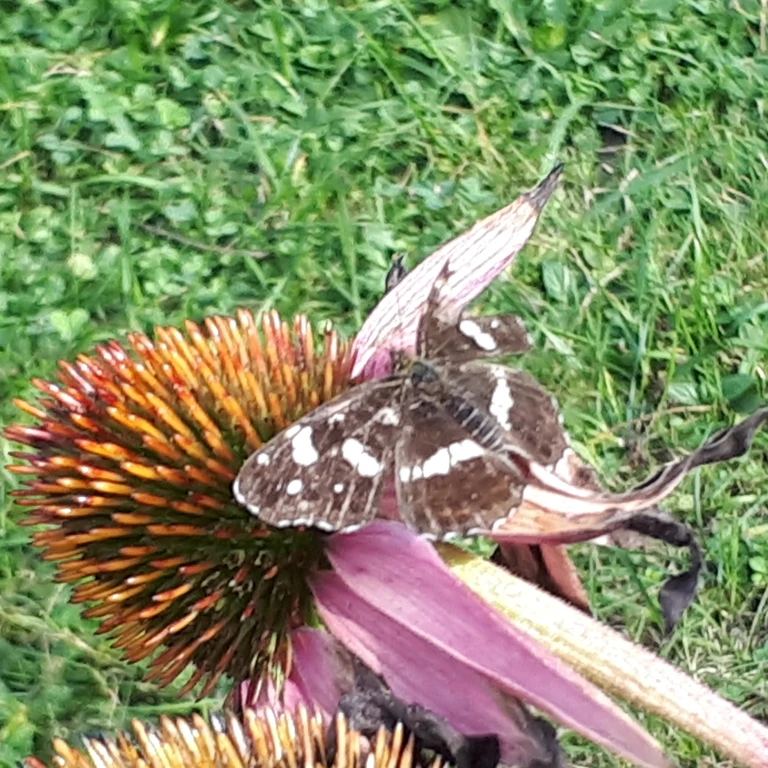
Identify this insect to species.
Araschnia levana
